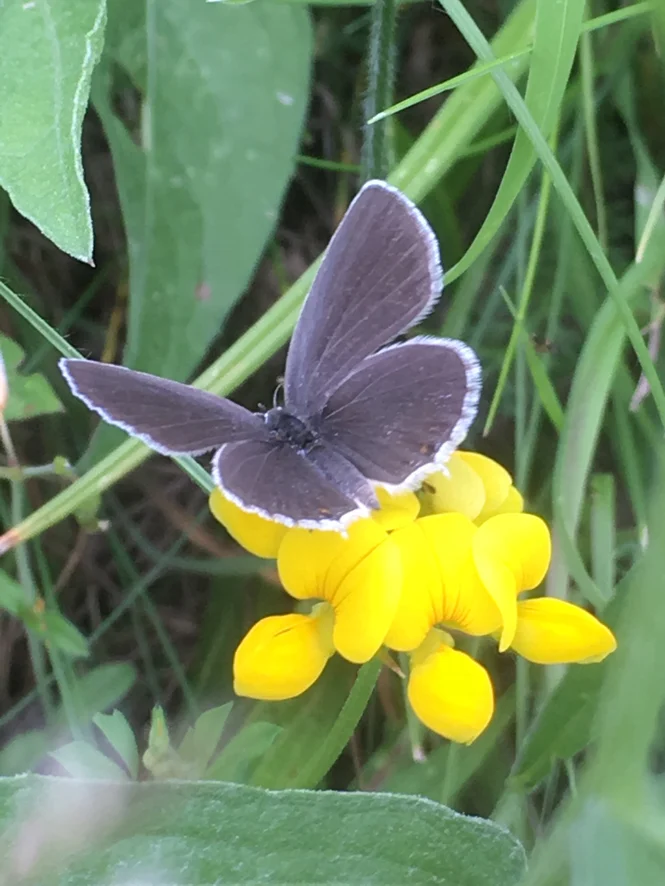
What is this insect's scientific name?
Cupido argiades (also Elkalyce argiades)
